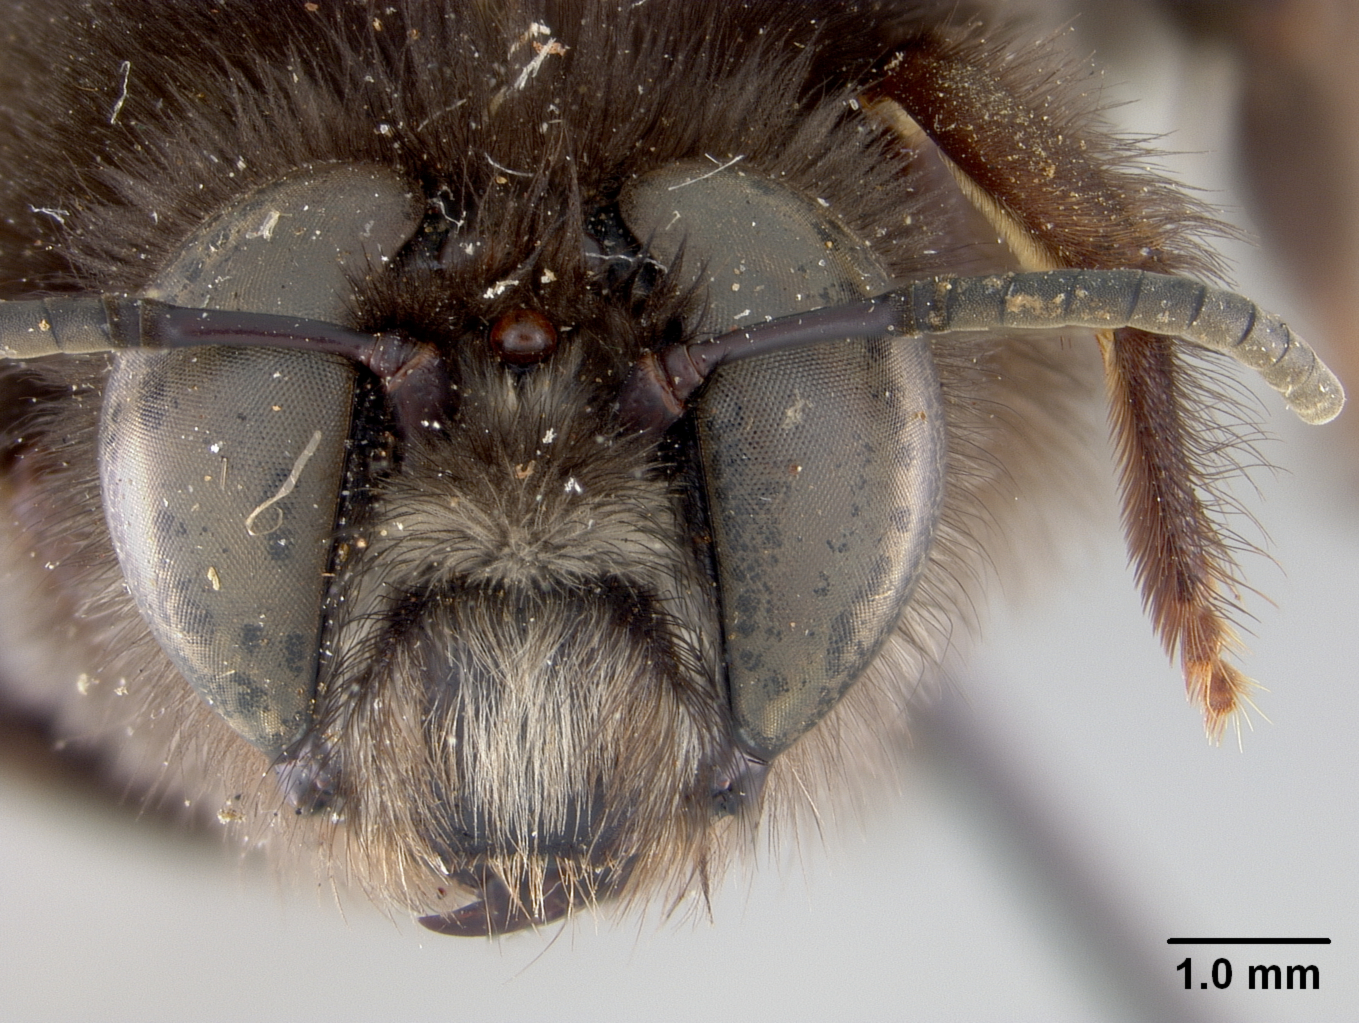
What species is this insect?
Ptiloglossa crawfordi
